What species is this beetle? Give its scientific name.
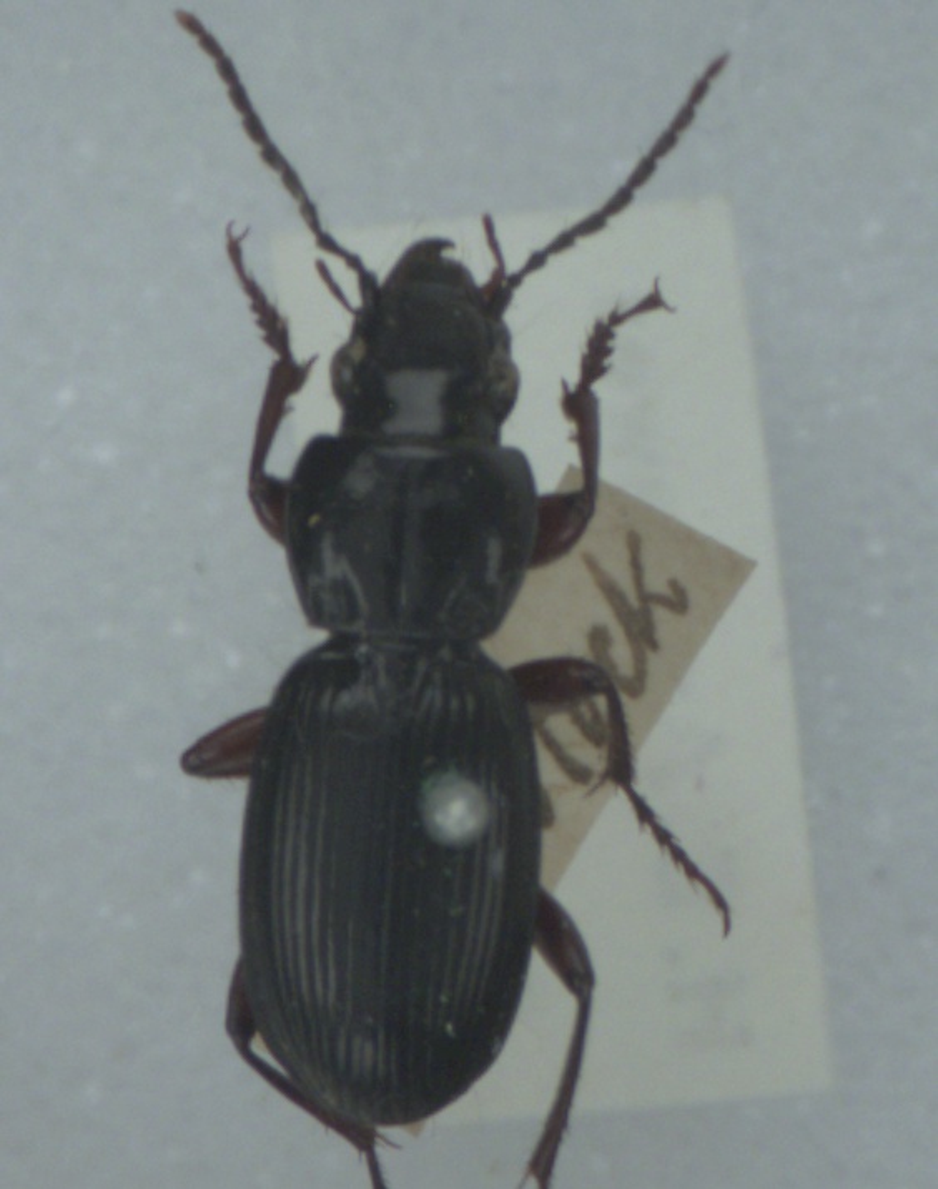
Pterostichus madidus
